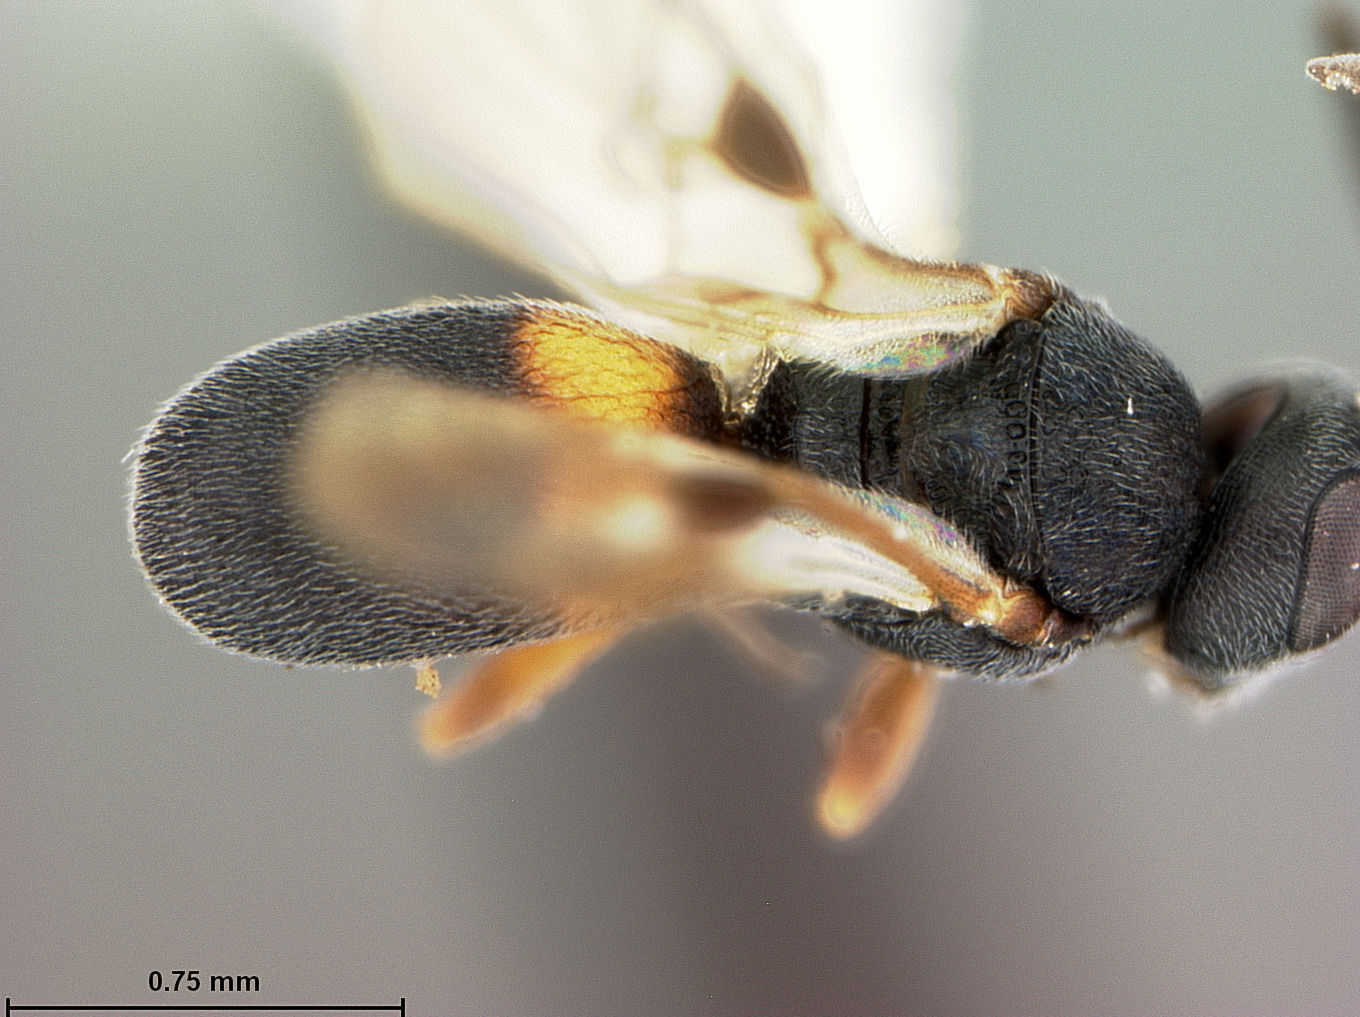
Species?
Chelonus crassus
